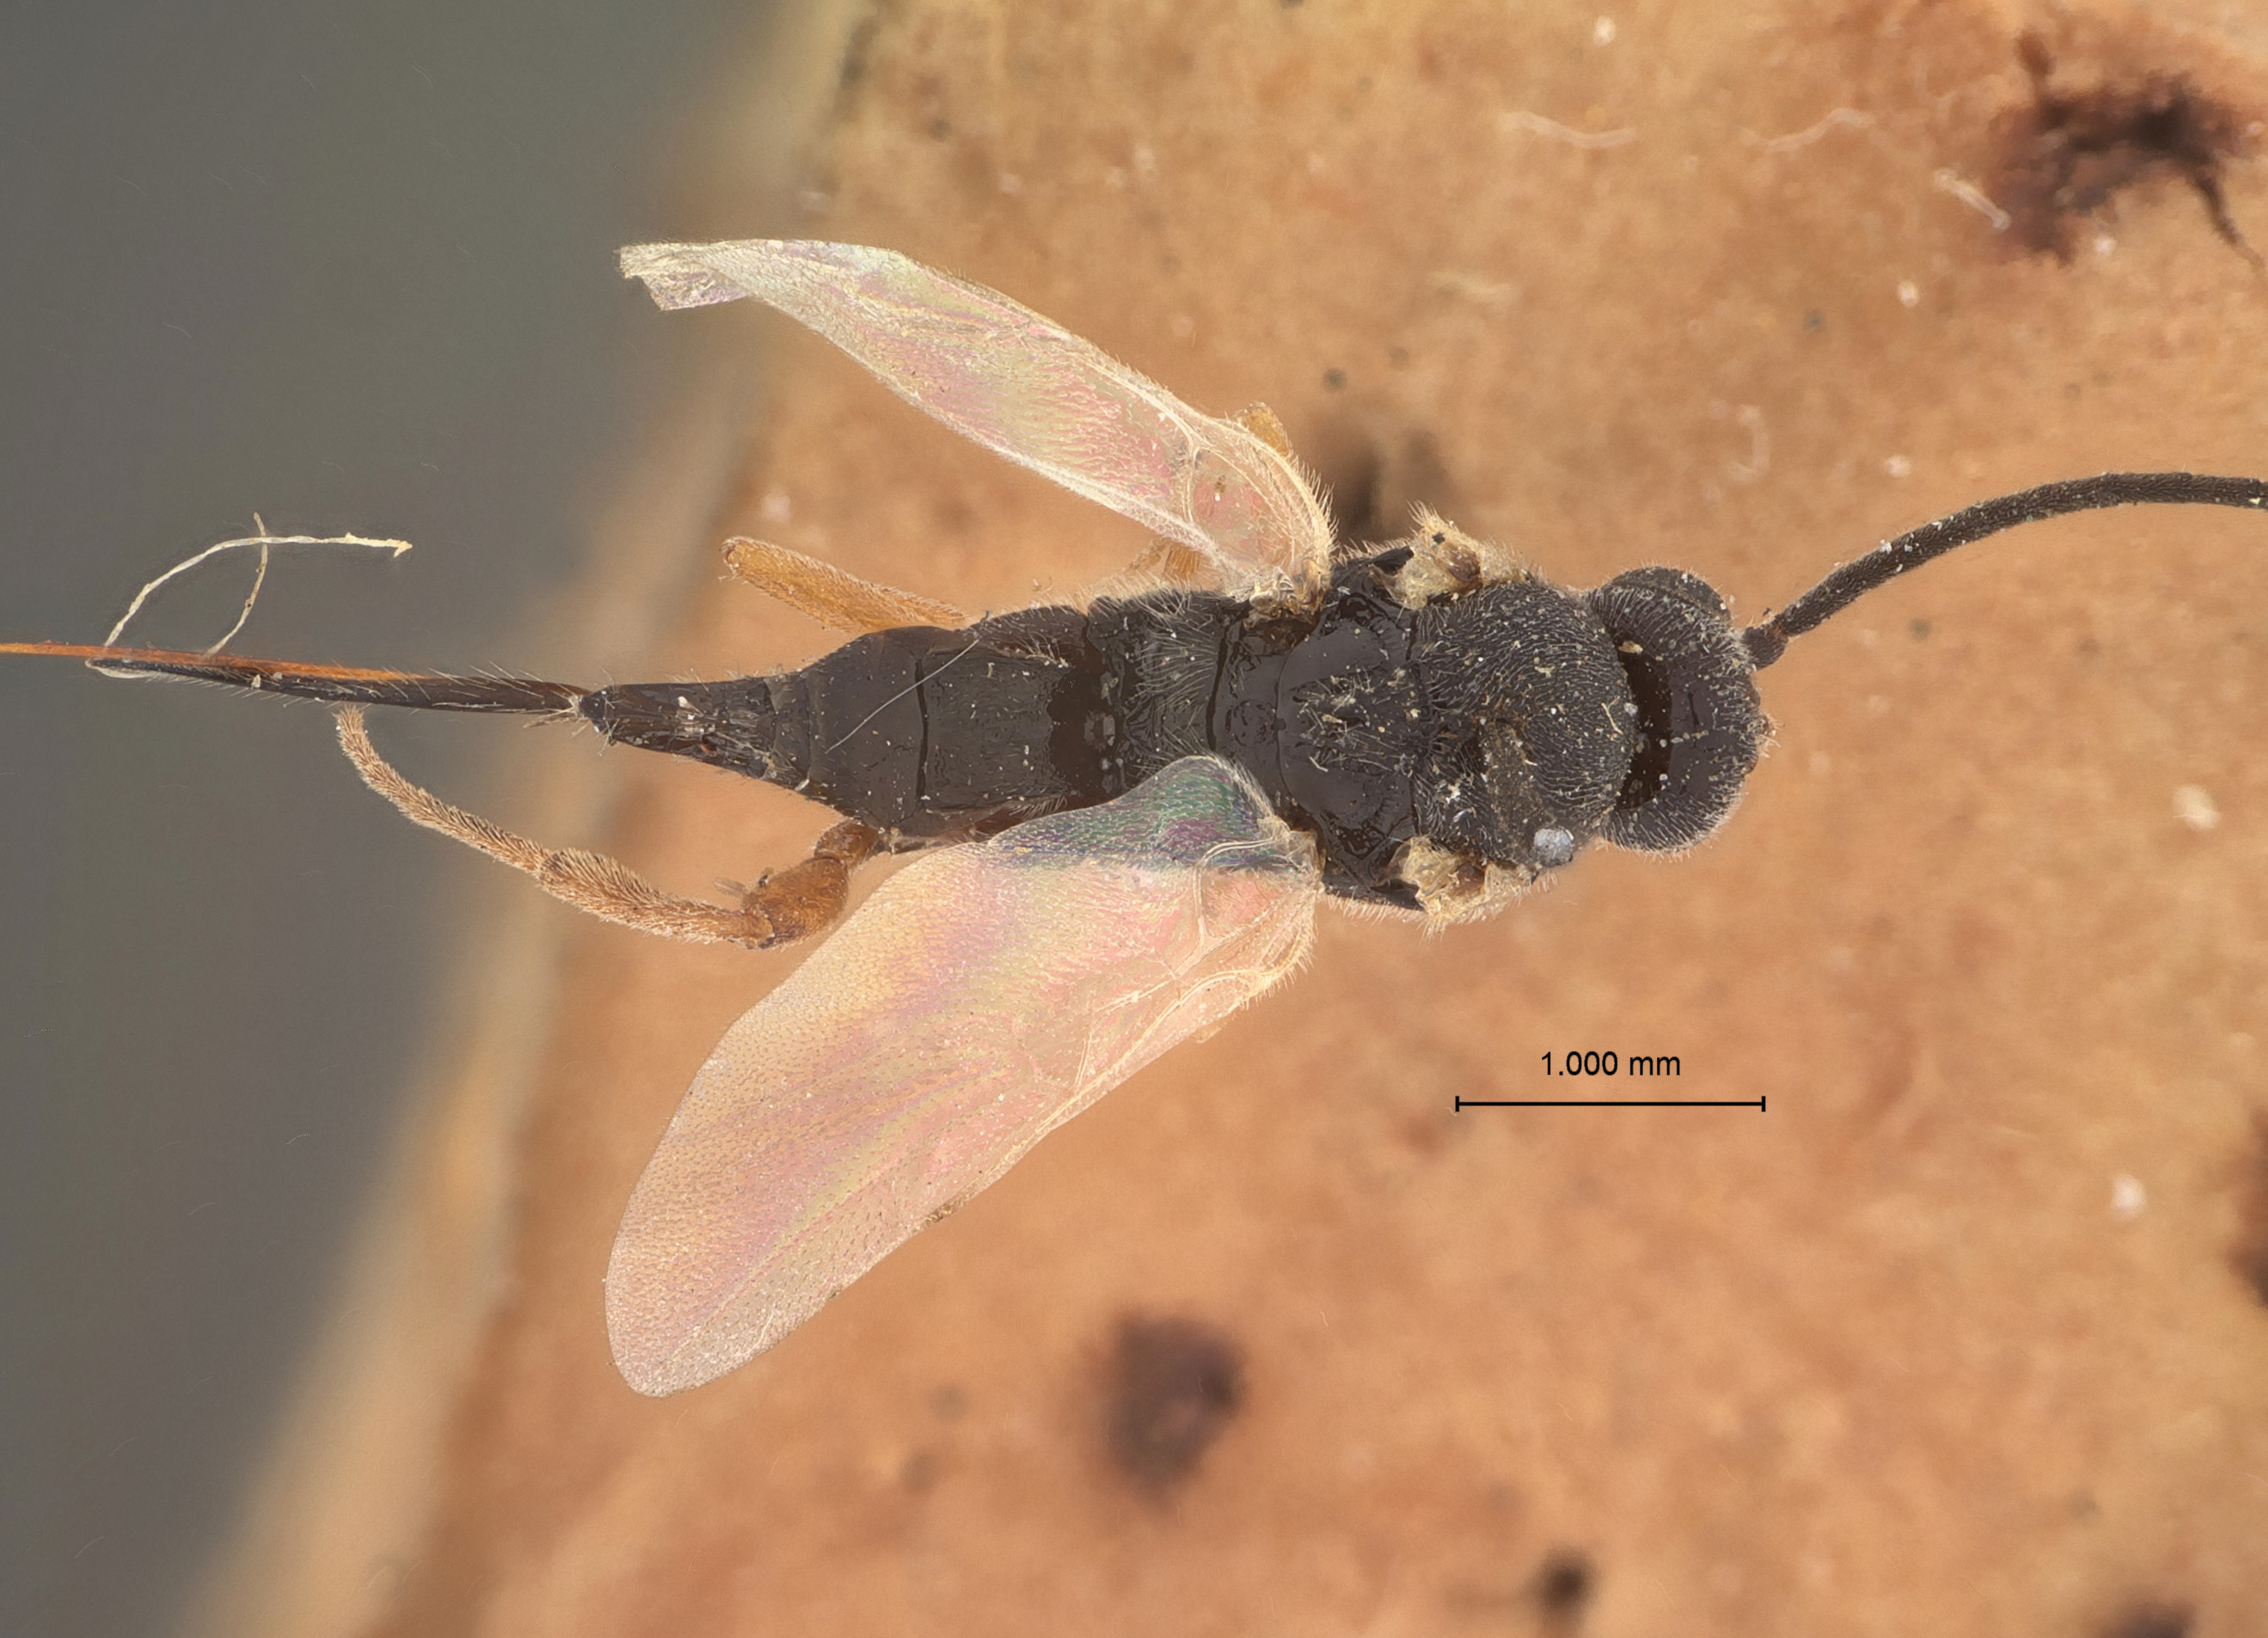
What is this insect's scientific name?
Apanteles parathrenidis
